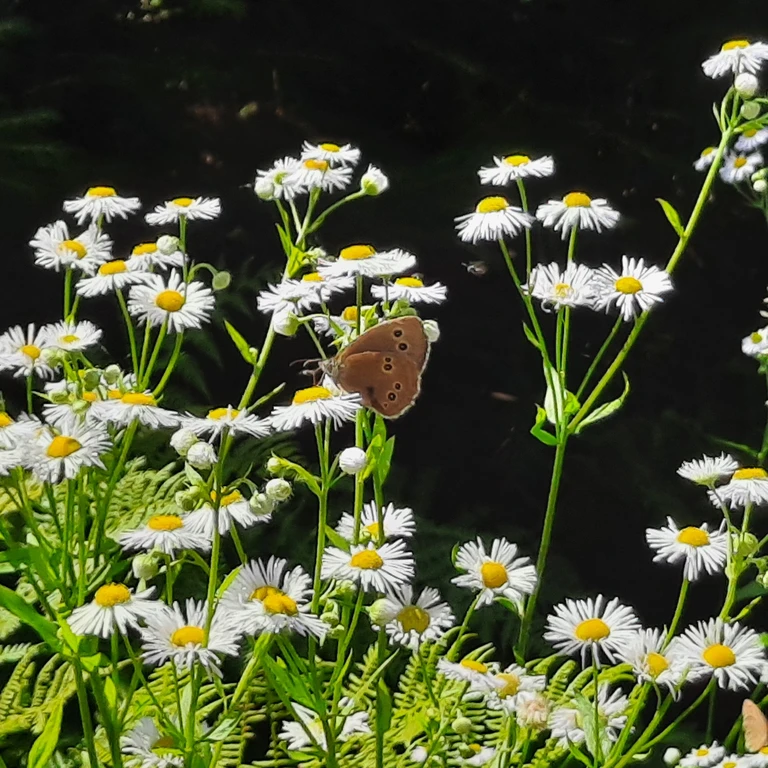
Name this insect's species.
Aphantopus hyperantus
